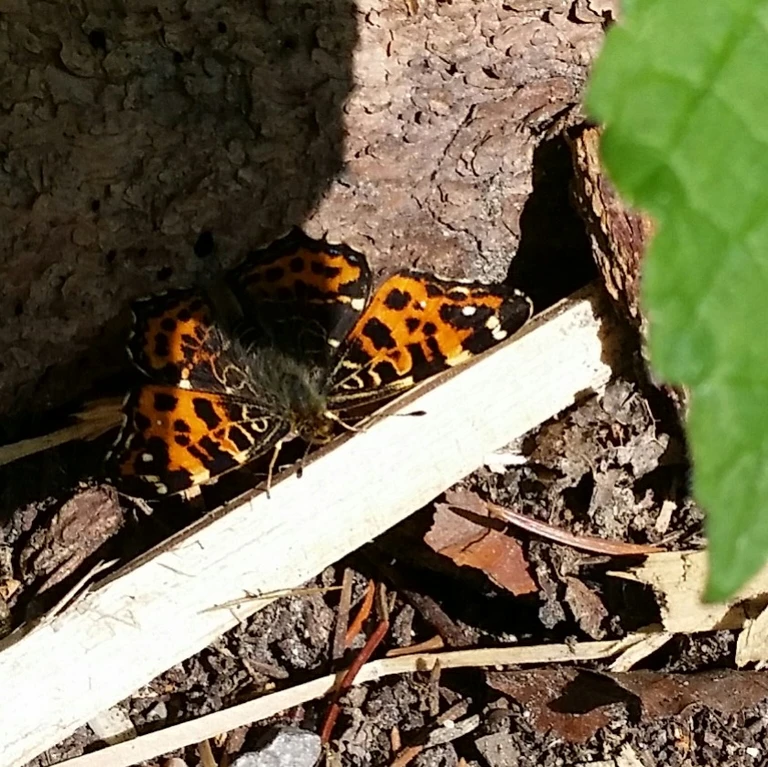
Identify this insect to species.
Araschnia levana
